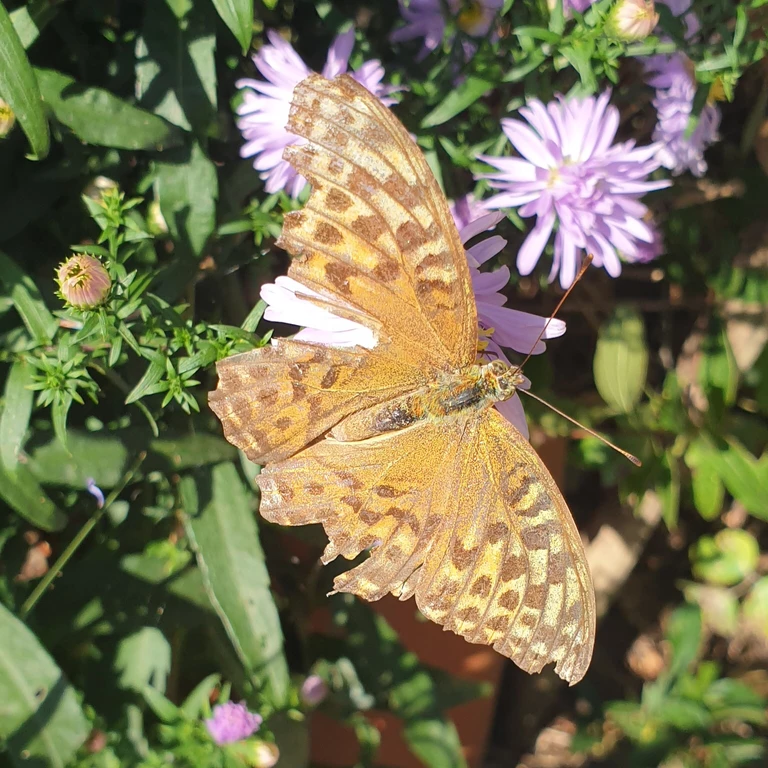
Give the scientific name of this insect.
Argynnis paphia
